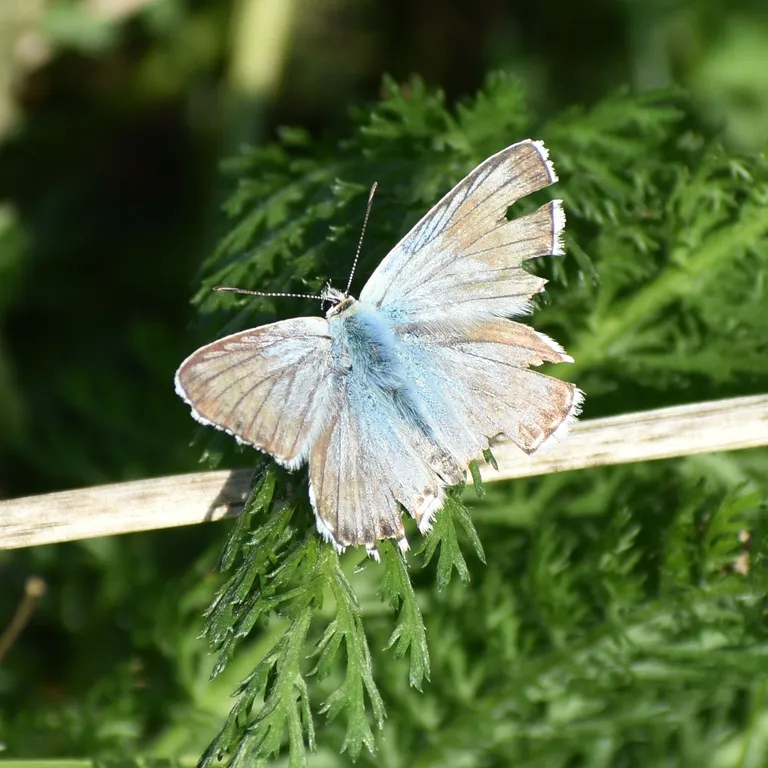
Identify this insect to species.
Lysandra coridon
